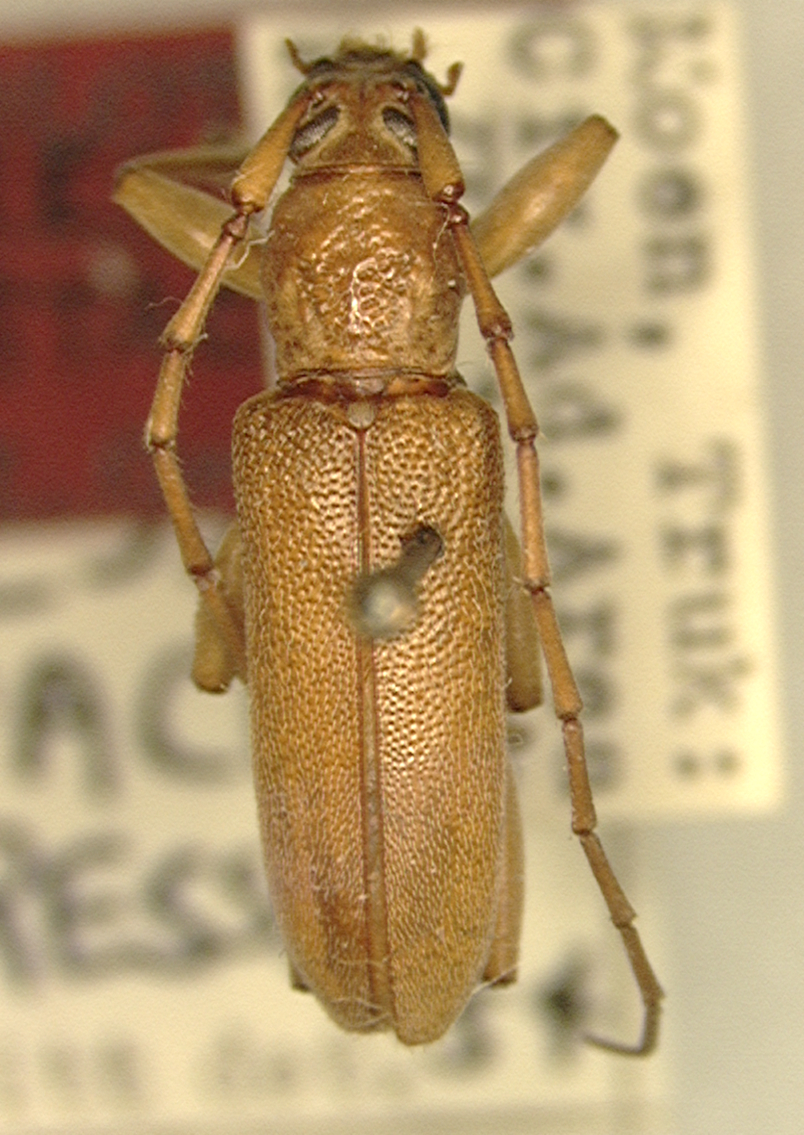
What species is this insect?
Ceresium testaceum
